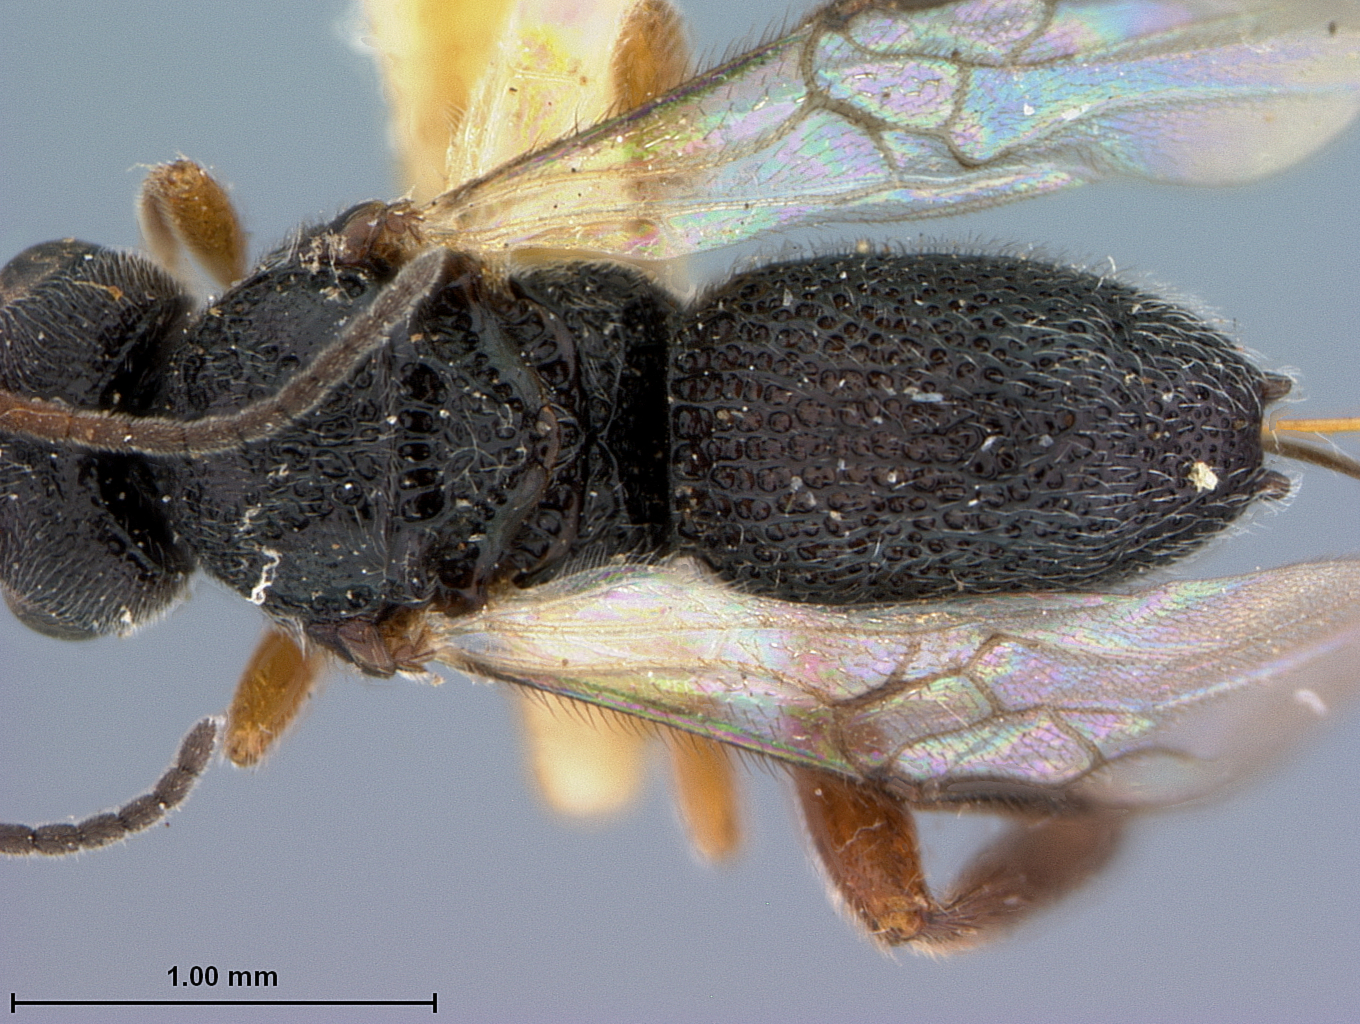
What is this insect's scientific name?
Urosigalphus schwarzi
